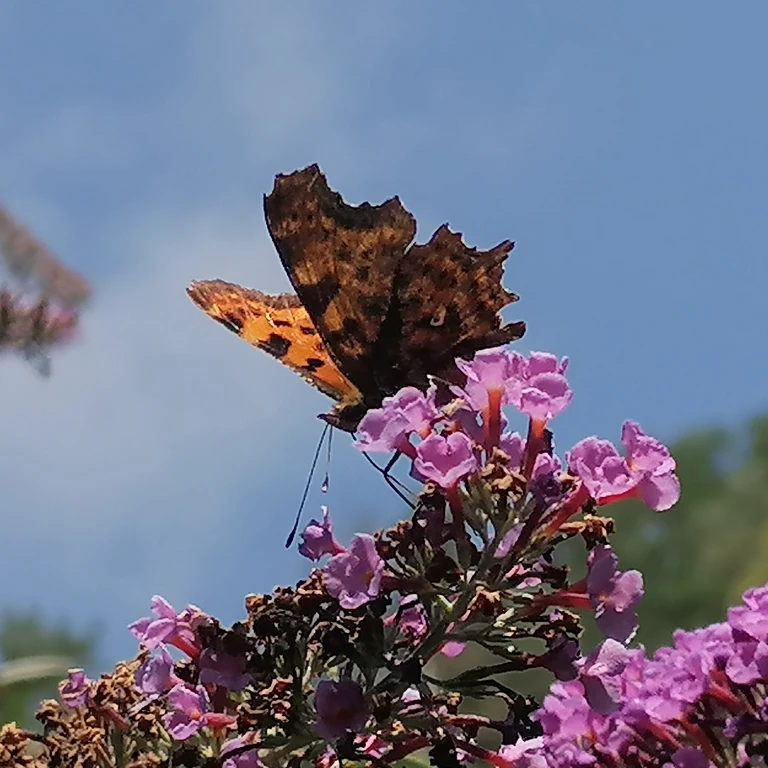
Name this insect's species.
Polygonia c-album
